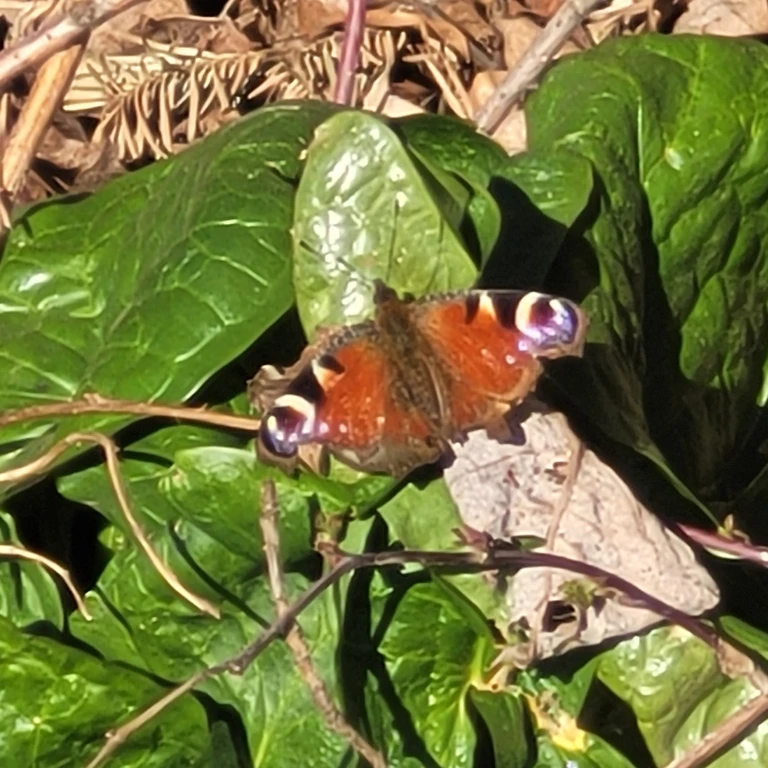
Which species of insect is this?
Aglais io
